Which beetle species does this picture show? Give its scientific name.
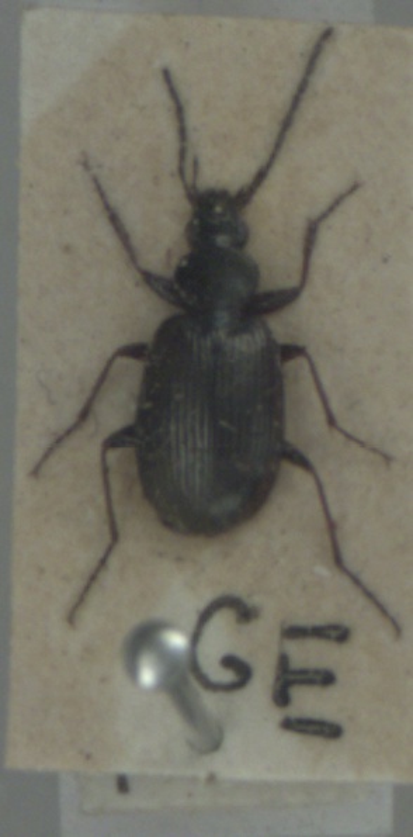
Agonum micans
